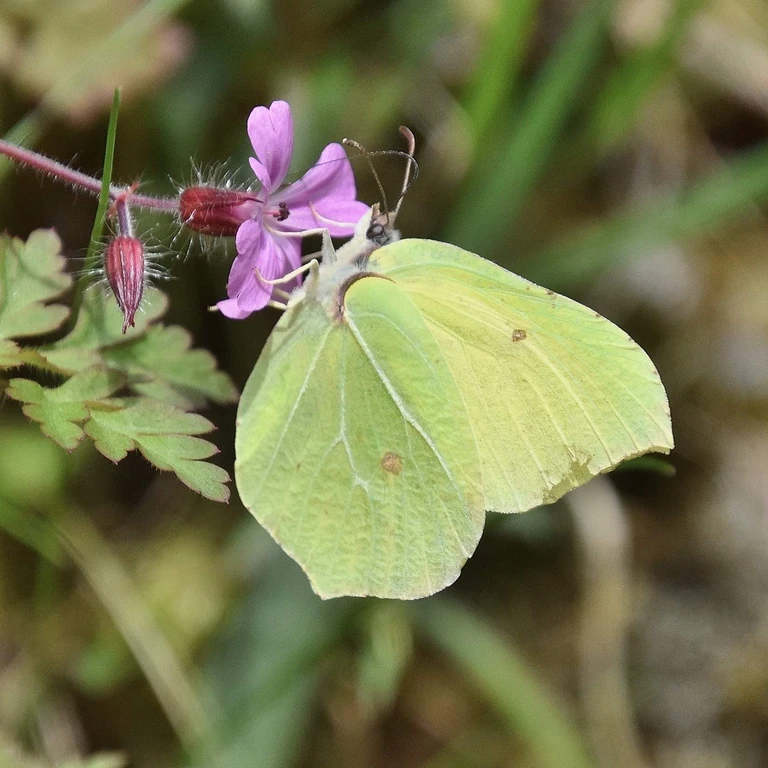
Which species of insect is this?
Gonepteryx rhamni
